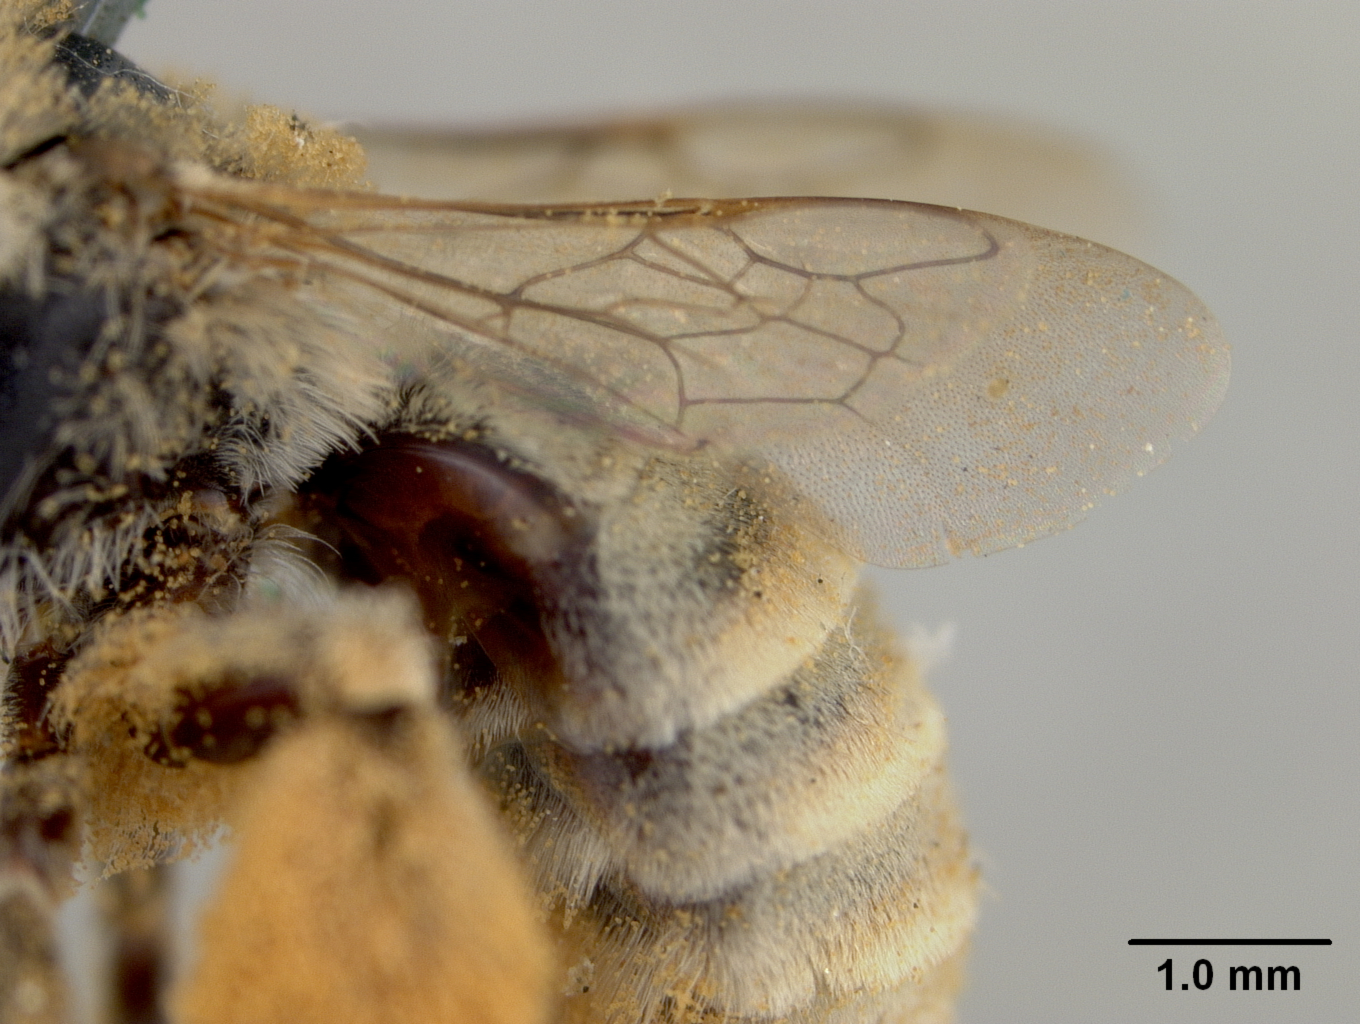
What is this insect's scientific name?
Exomalopsis eriocarpi
